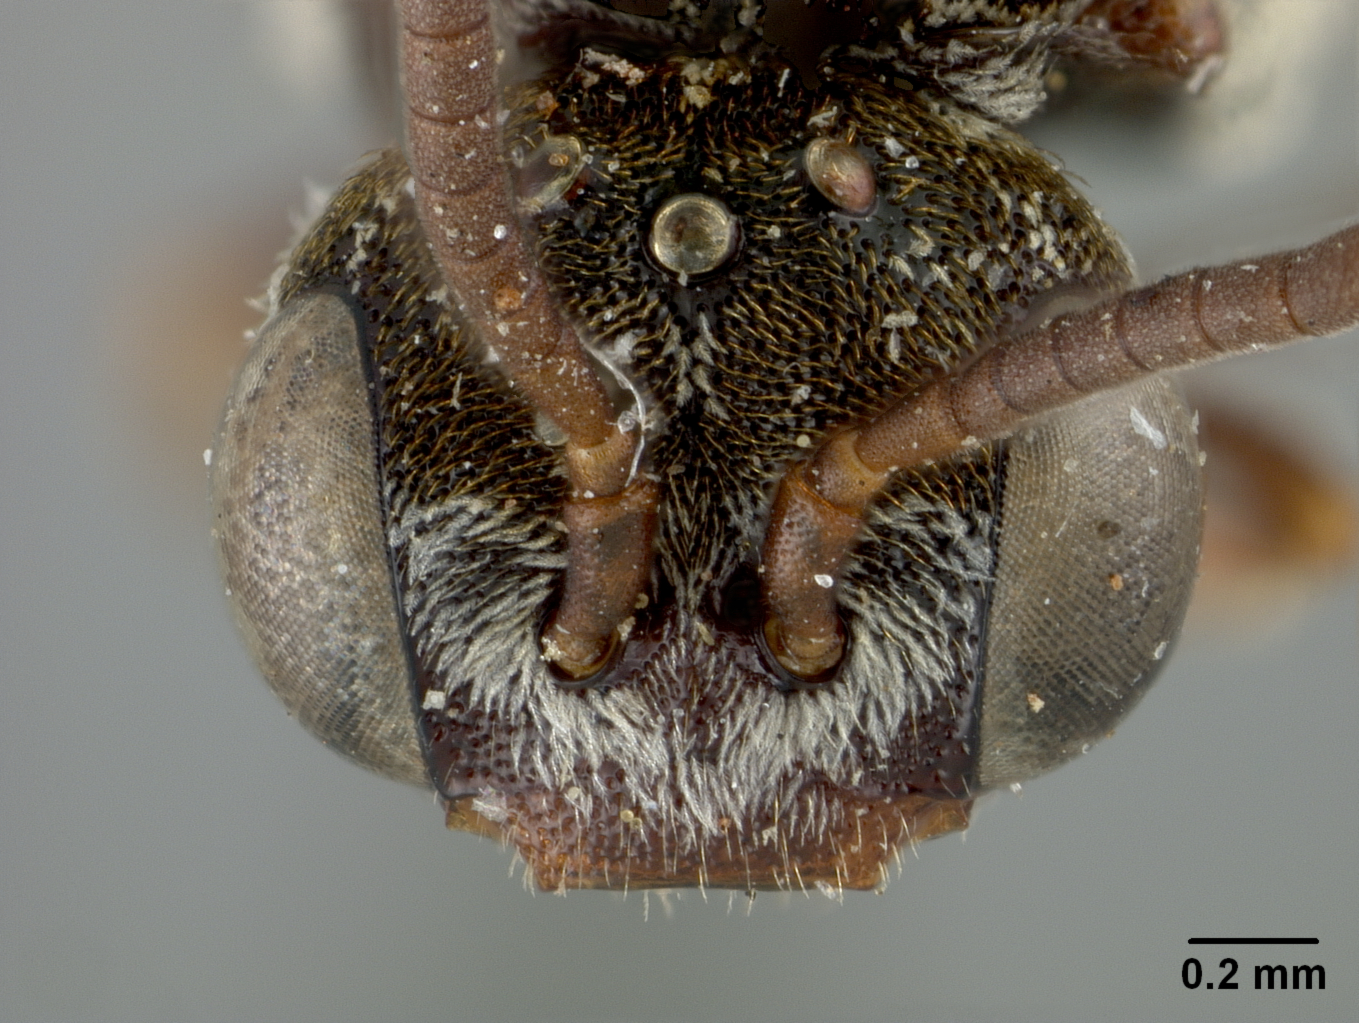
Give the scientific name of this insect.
Neopasites robertsoni
